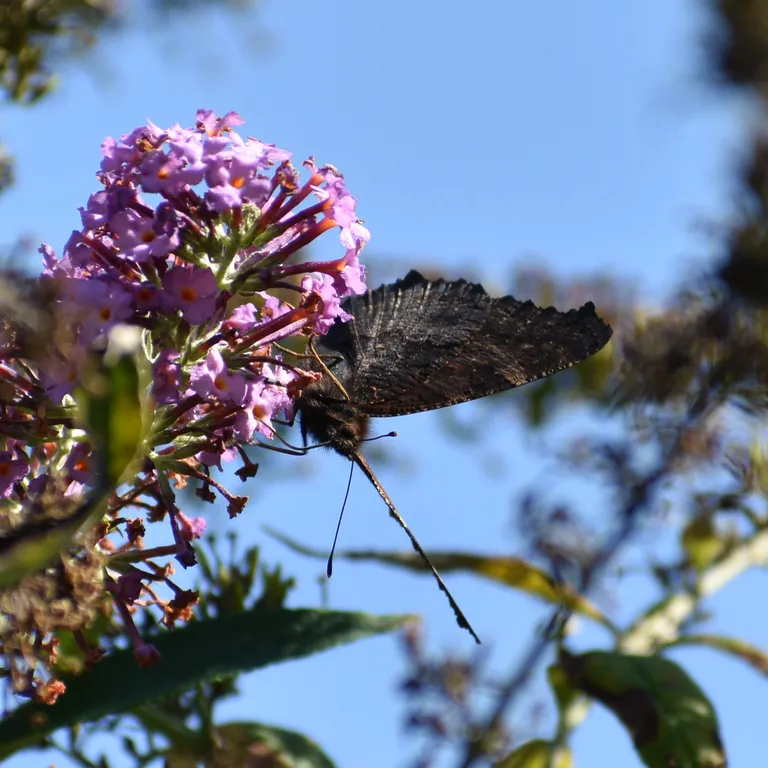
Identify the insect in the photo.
Aglais io
